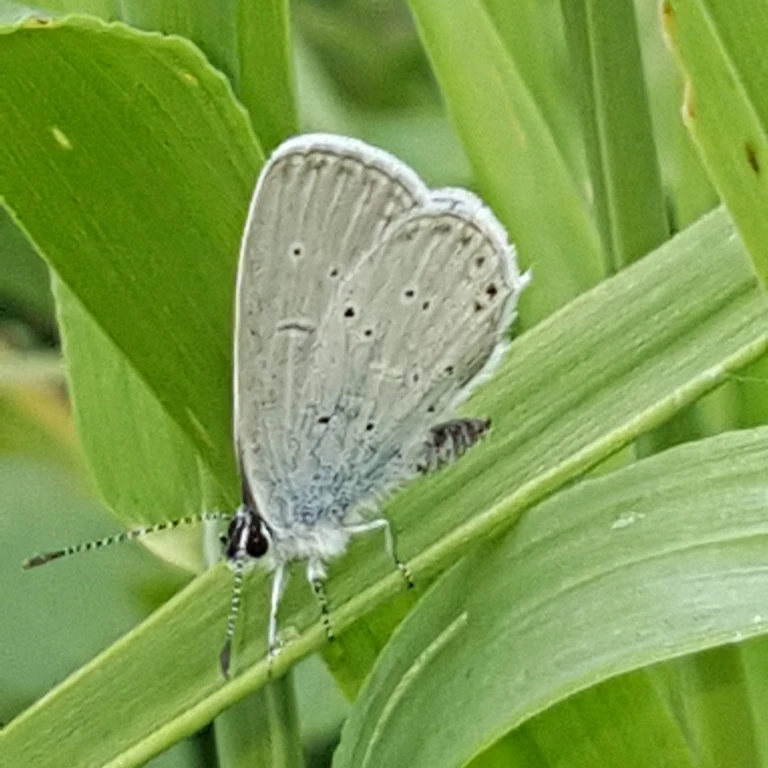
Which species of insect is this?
Cupido decolorata (also Elkalyce decolorata)
